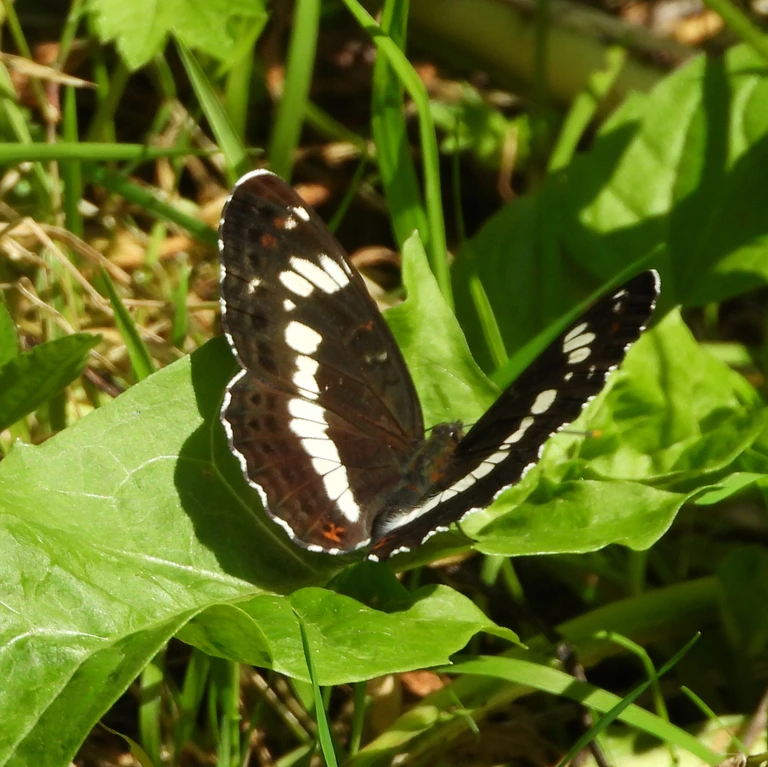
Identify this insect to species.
Limenitis camilla (also Ladoga camilla)
